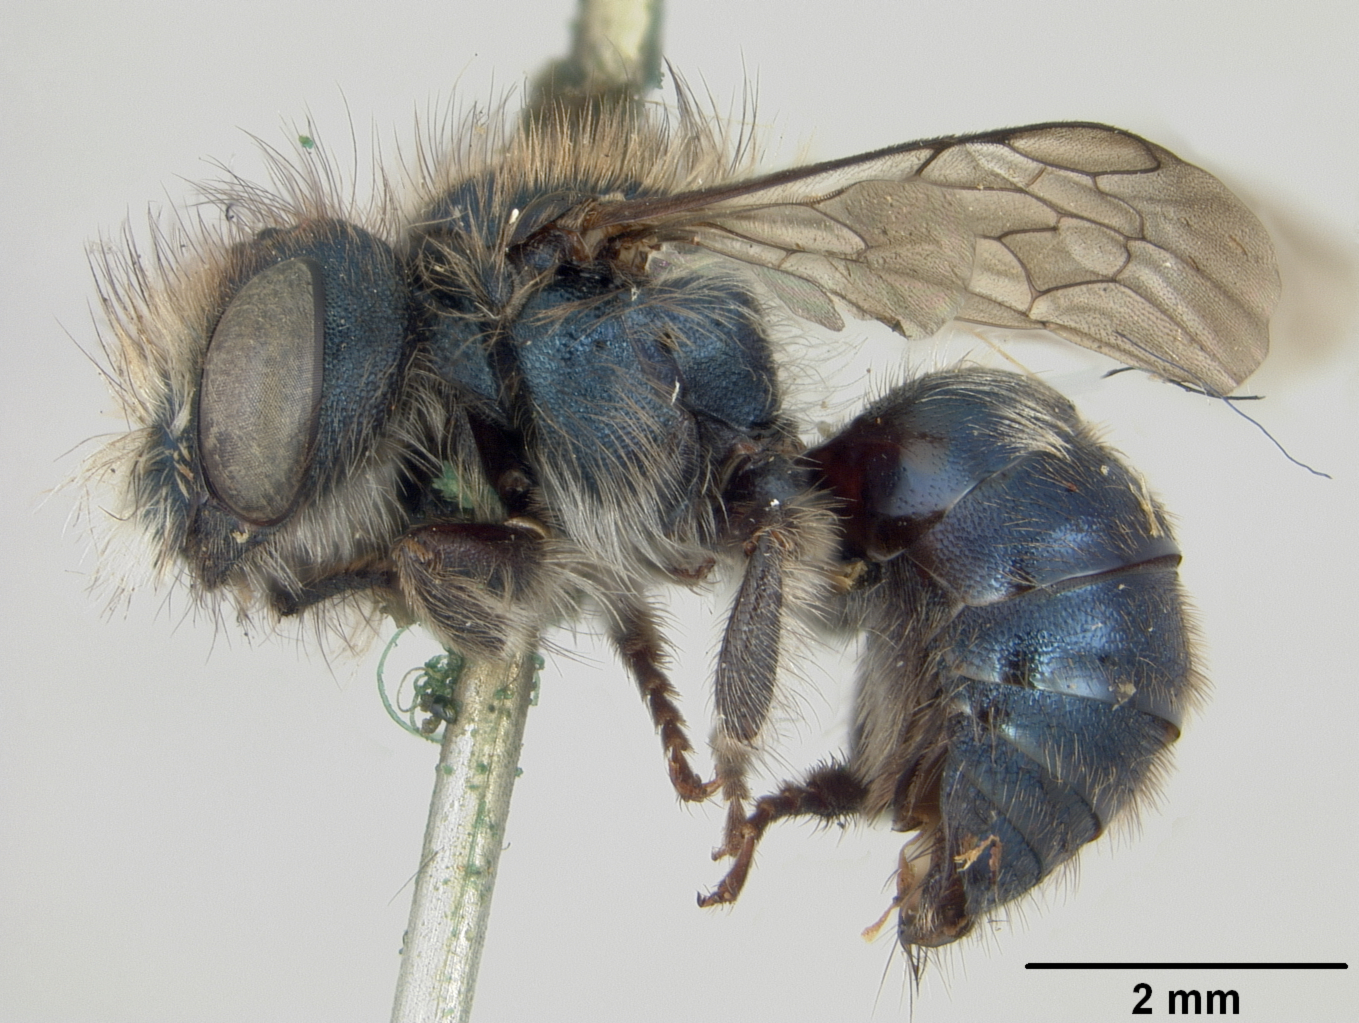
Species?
Osmia aprilina
